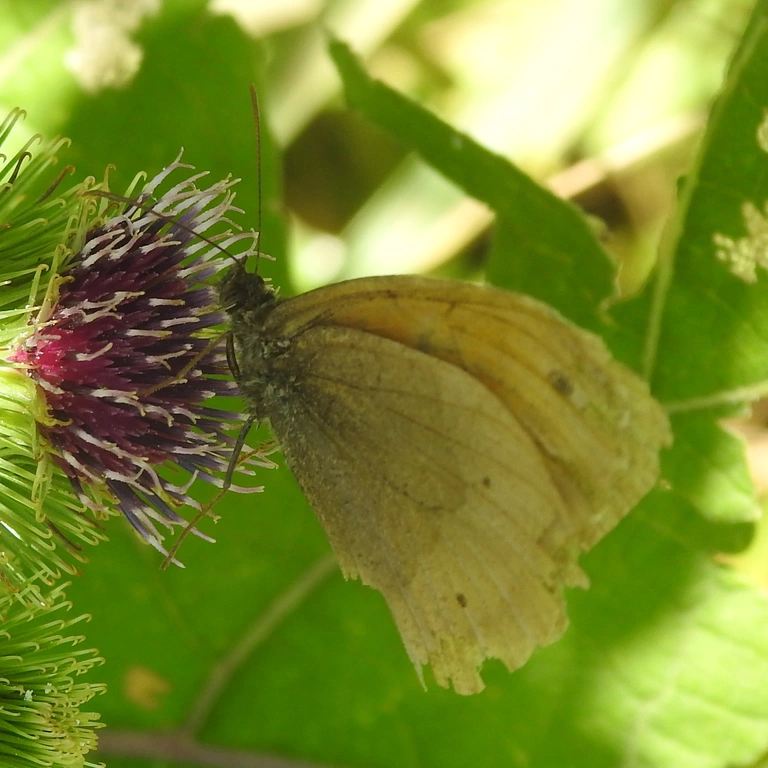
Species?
Maniola jurtina
